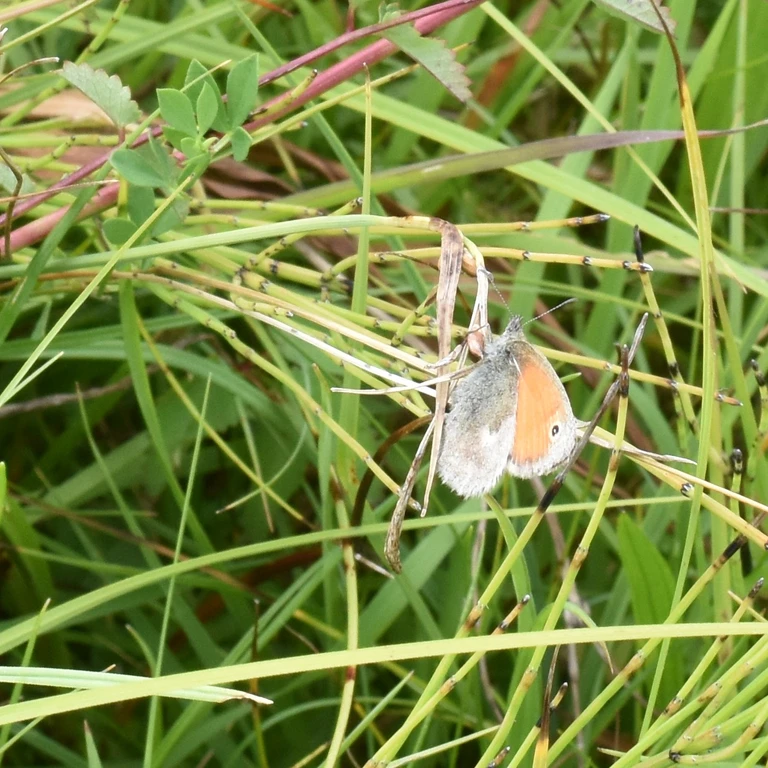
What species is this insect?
Coenonympha pamphilus
